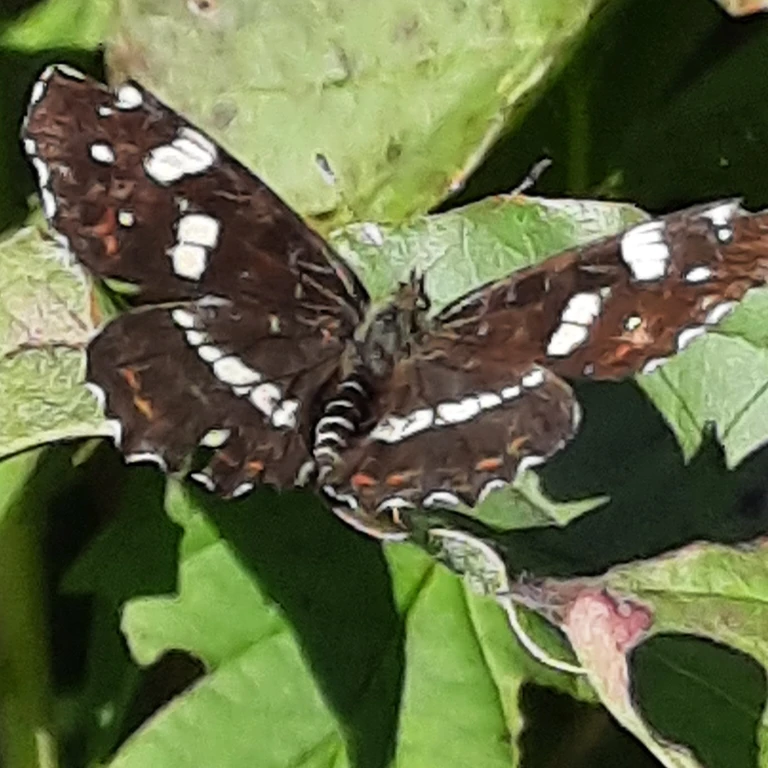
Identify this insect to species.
Araschnia levana
